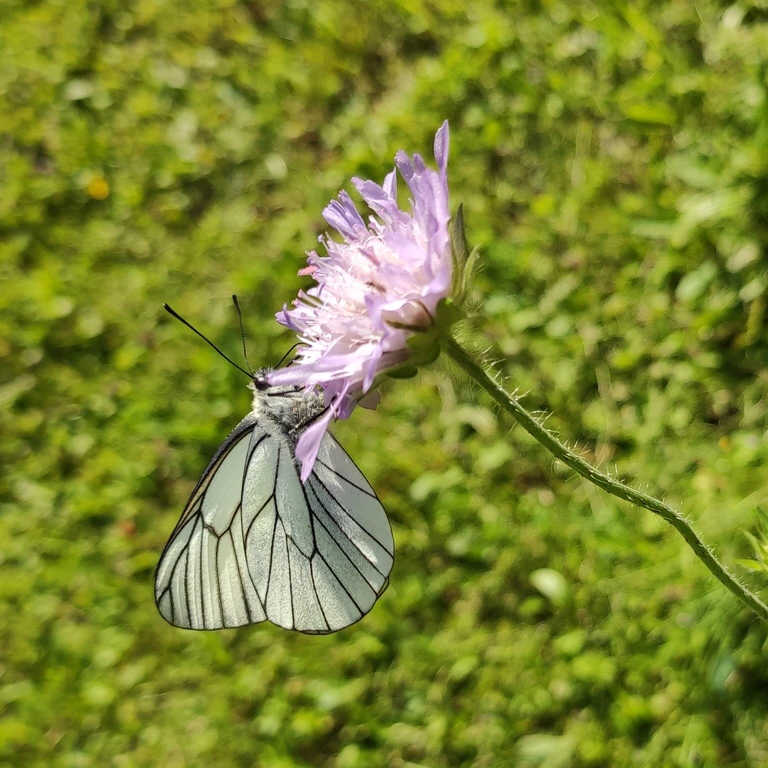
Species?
Aporia crataegi
